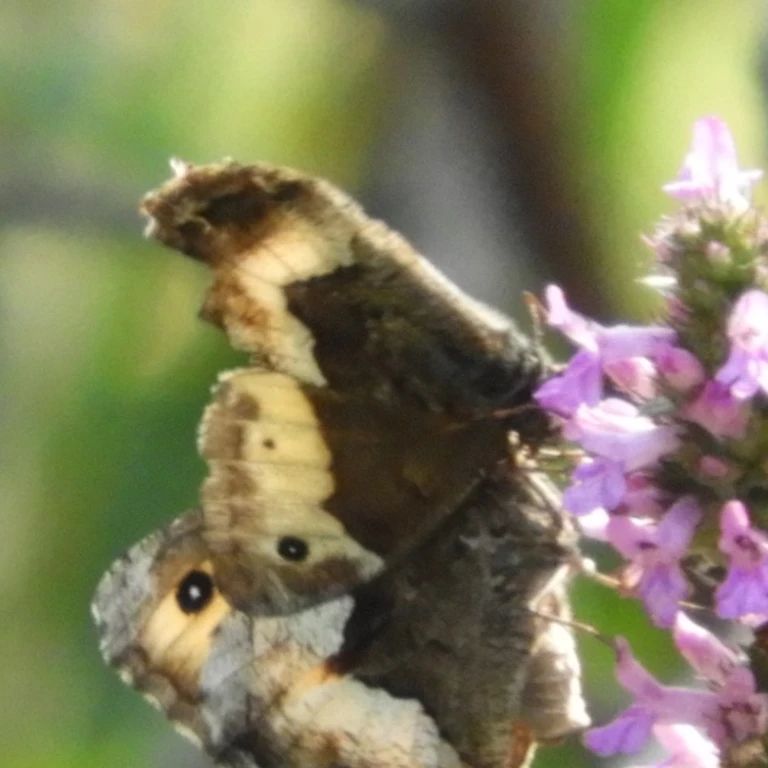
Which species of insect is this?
Hipparchia alcyone
